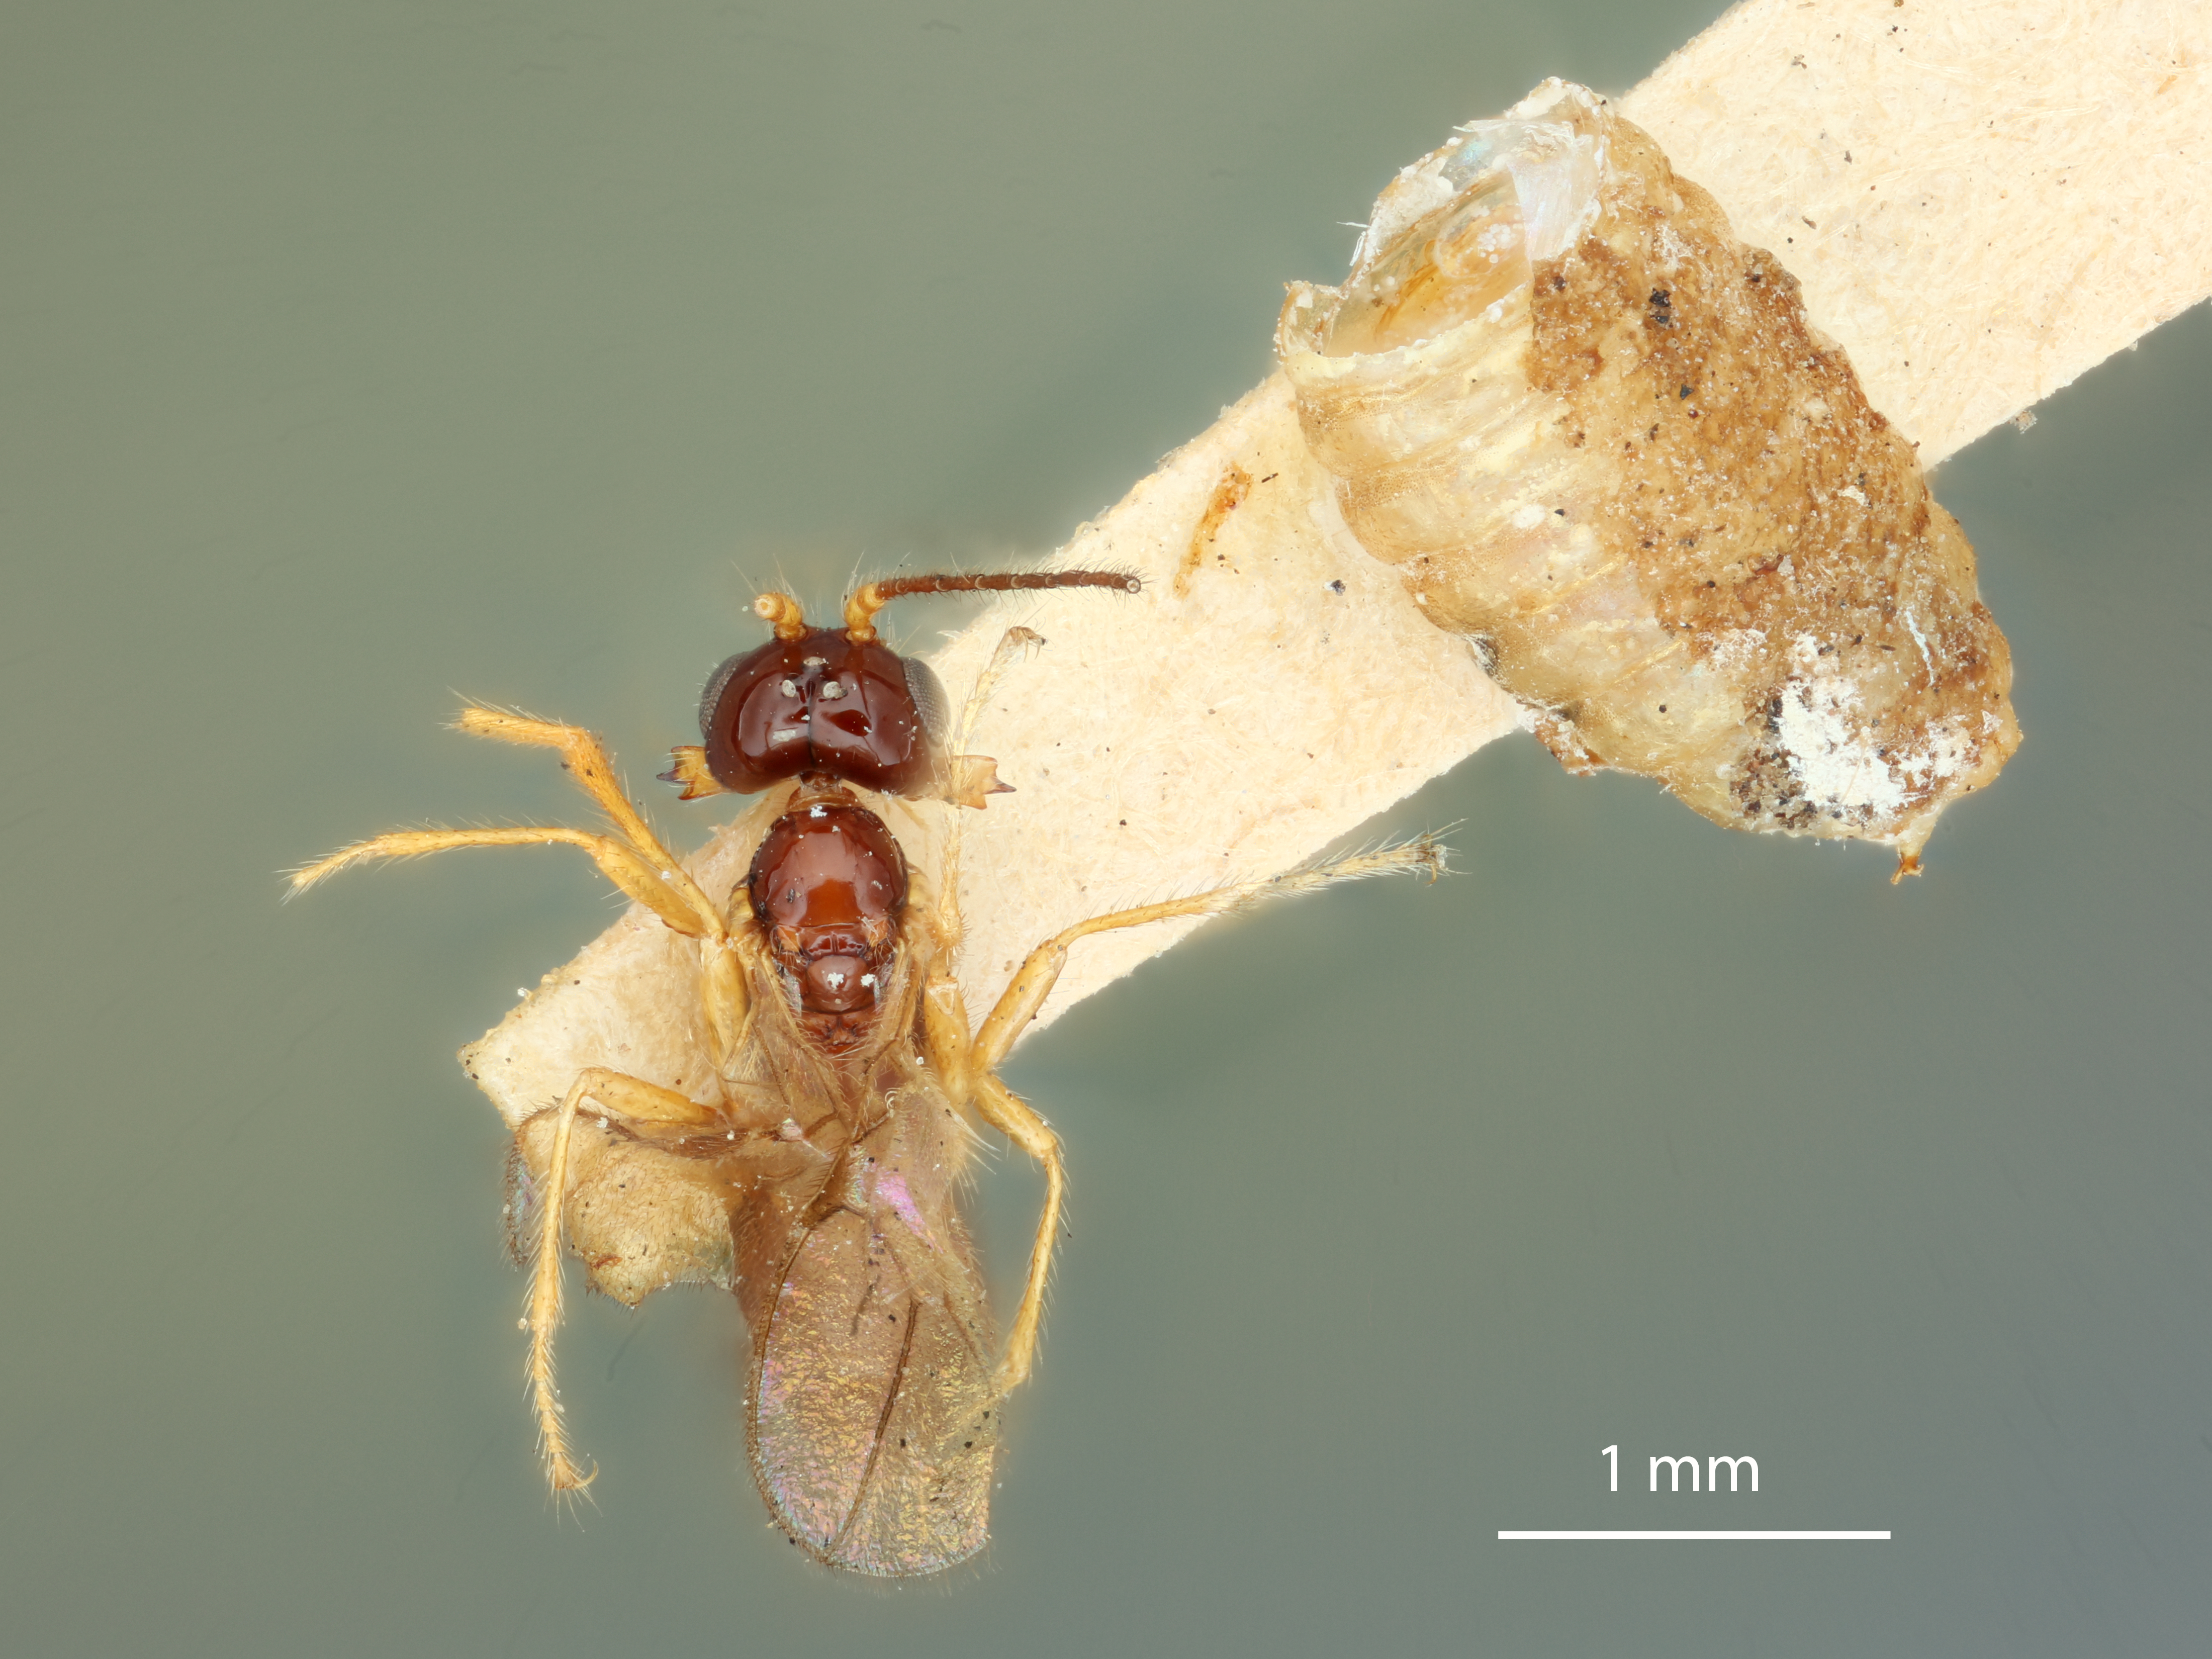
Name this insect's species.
Aphaereta oscinidis
